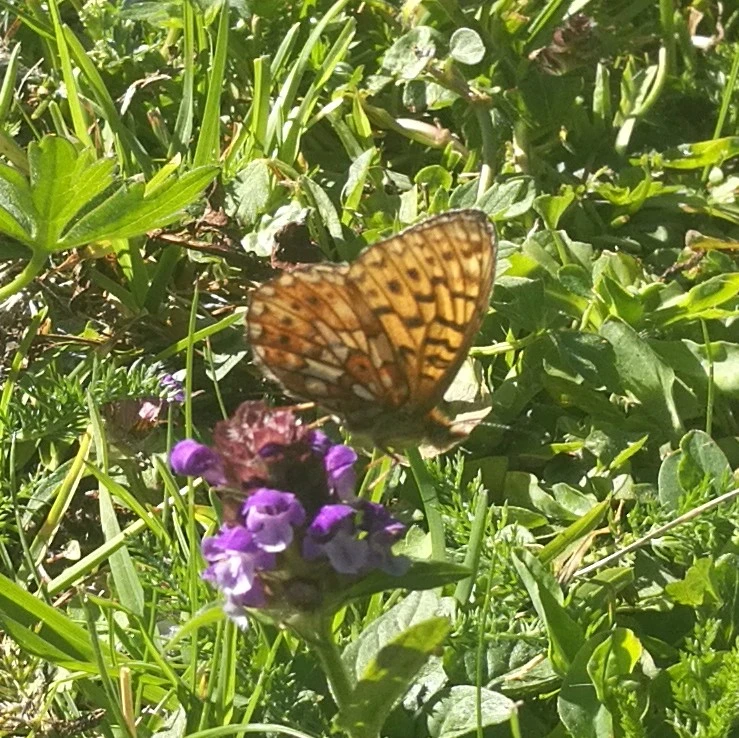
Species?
Boloria euphrosyne (also Clossiana euphrosyne)
